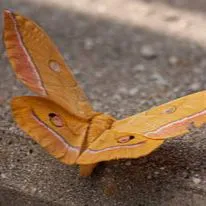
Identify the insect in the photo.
Antheraea yamamai
